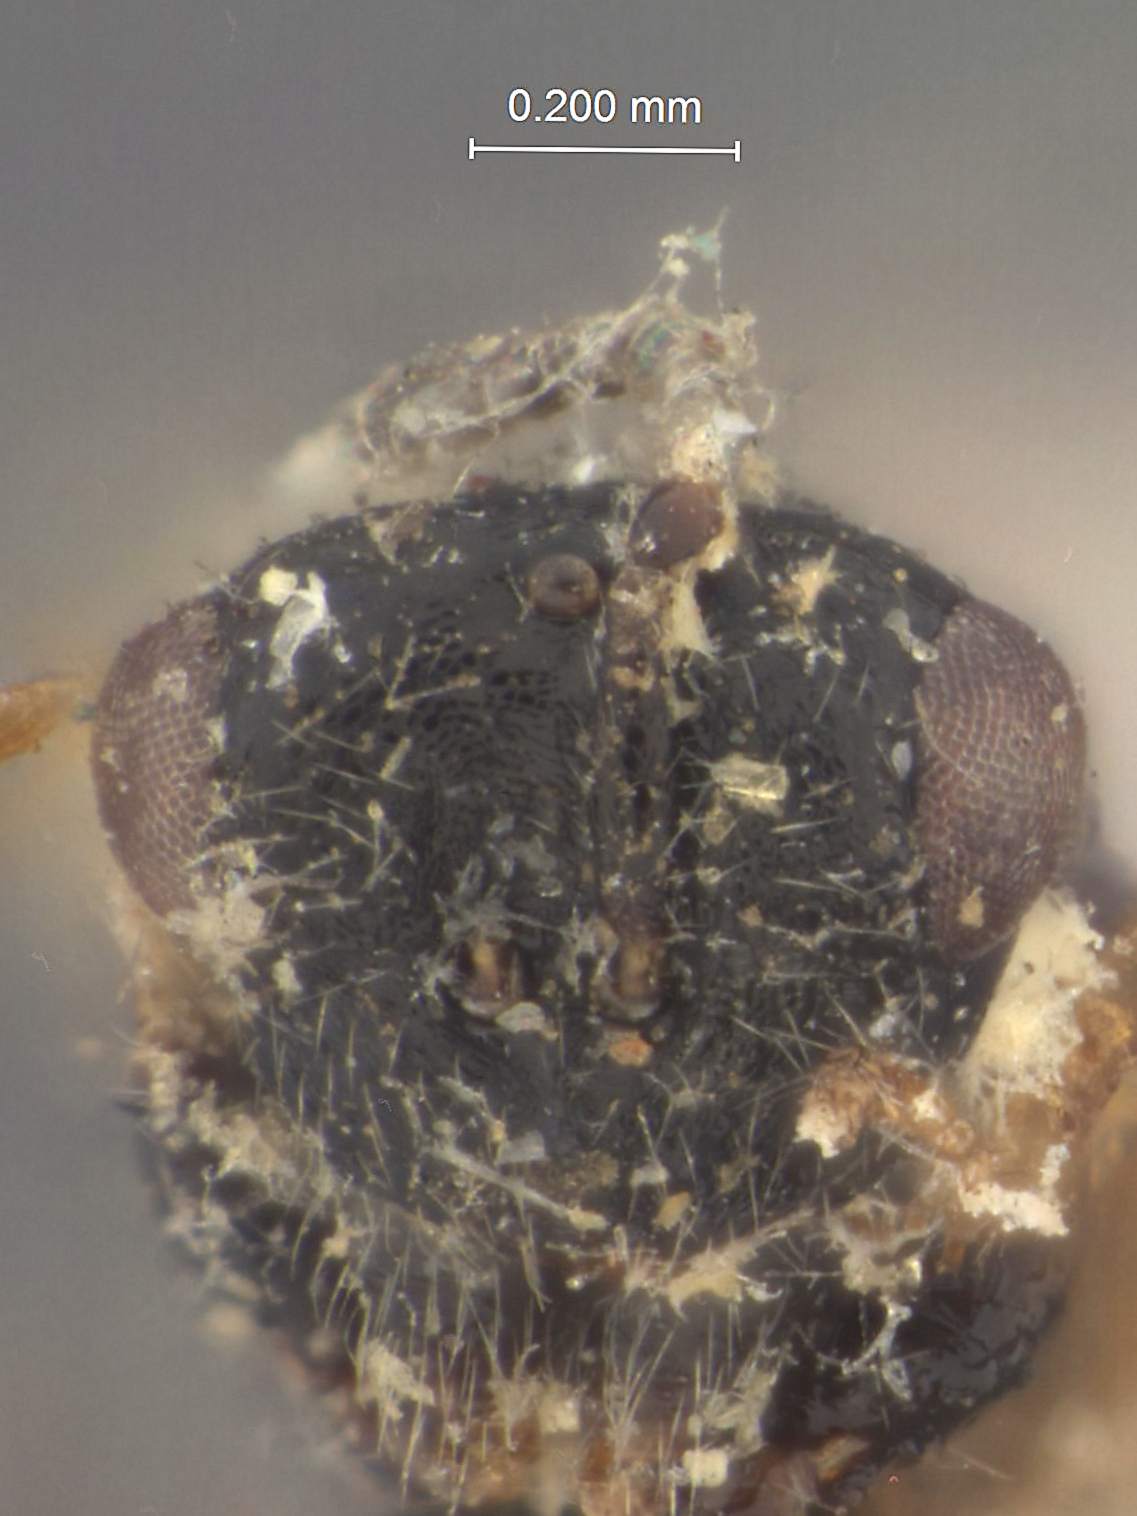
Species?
Harmolita phalaridis
